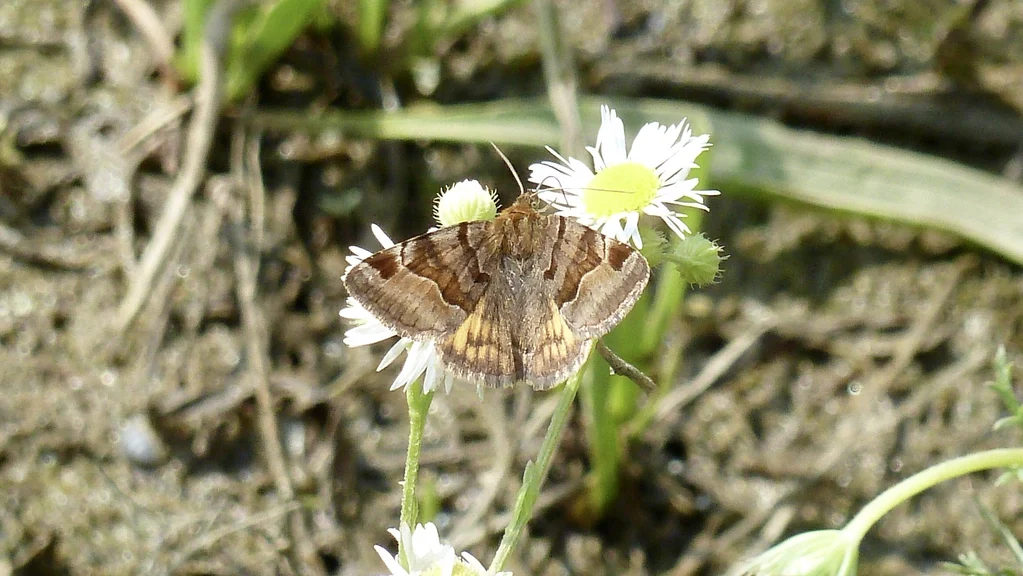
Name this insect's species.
Euclidia glyphica
